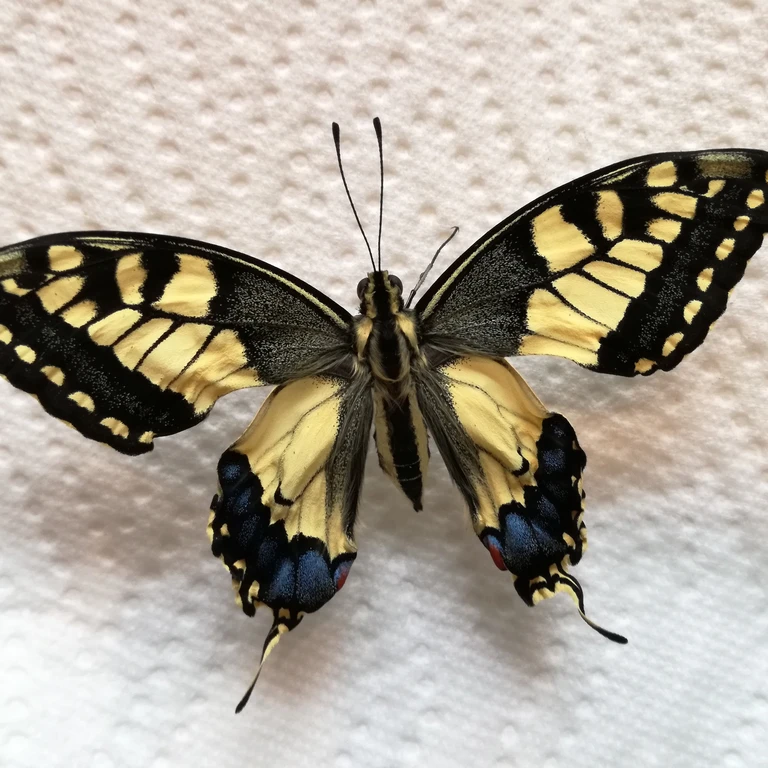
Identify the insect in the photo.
Papilio machaon
